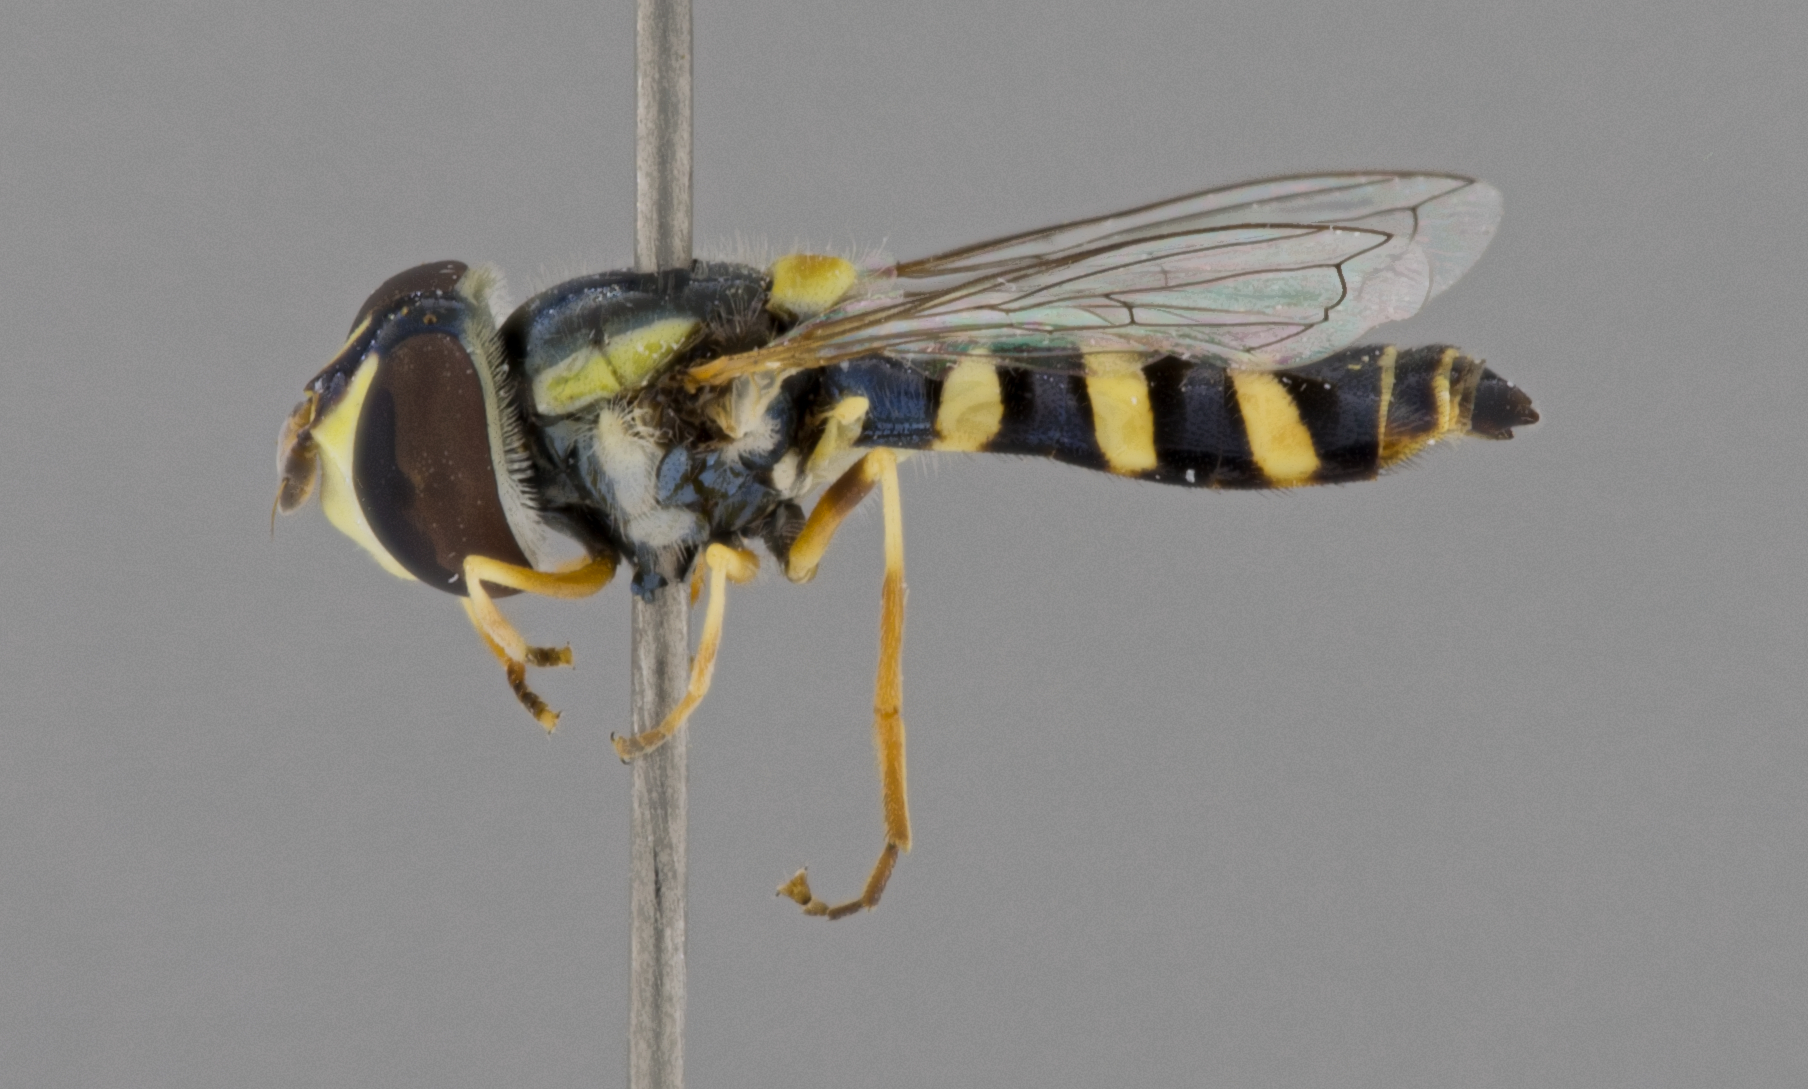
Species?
Ischiodon aegyptius
